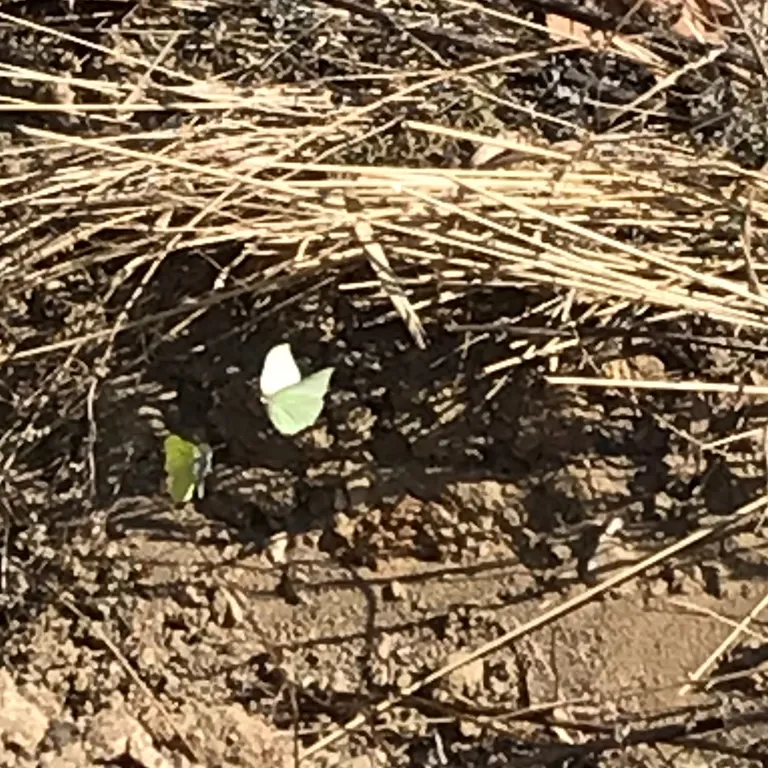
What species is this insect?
Gonepteryx rhamni
